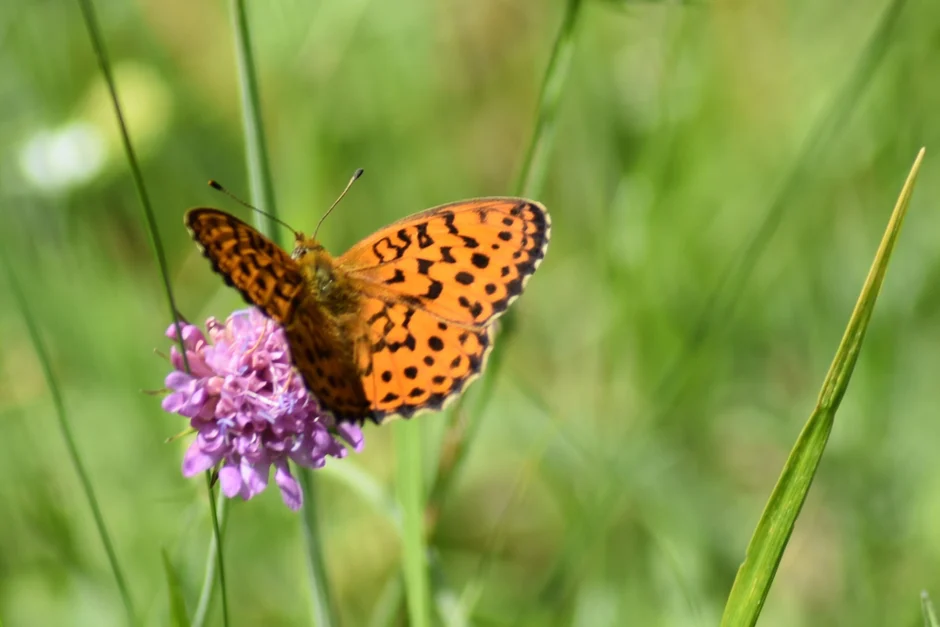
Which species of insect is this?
Brenthis daphne
